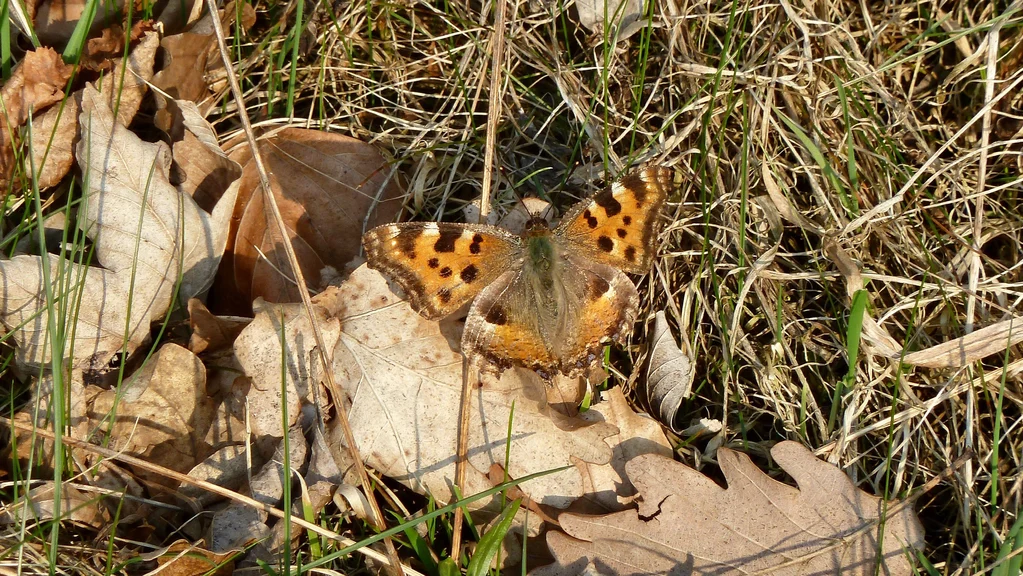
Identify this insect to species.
Nymphalis polychloros
